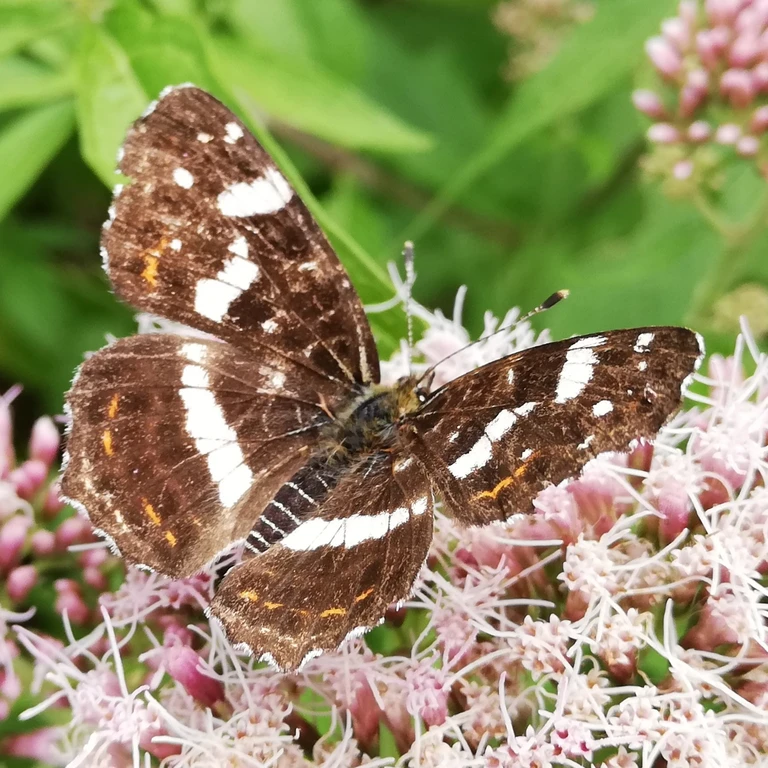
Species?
Araschnia levana
